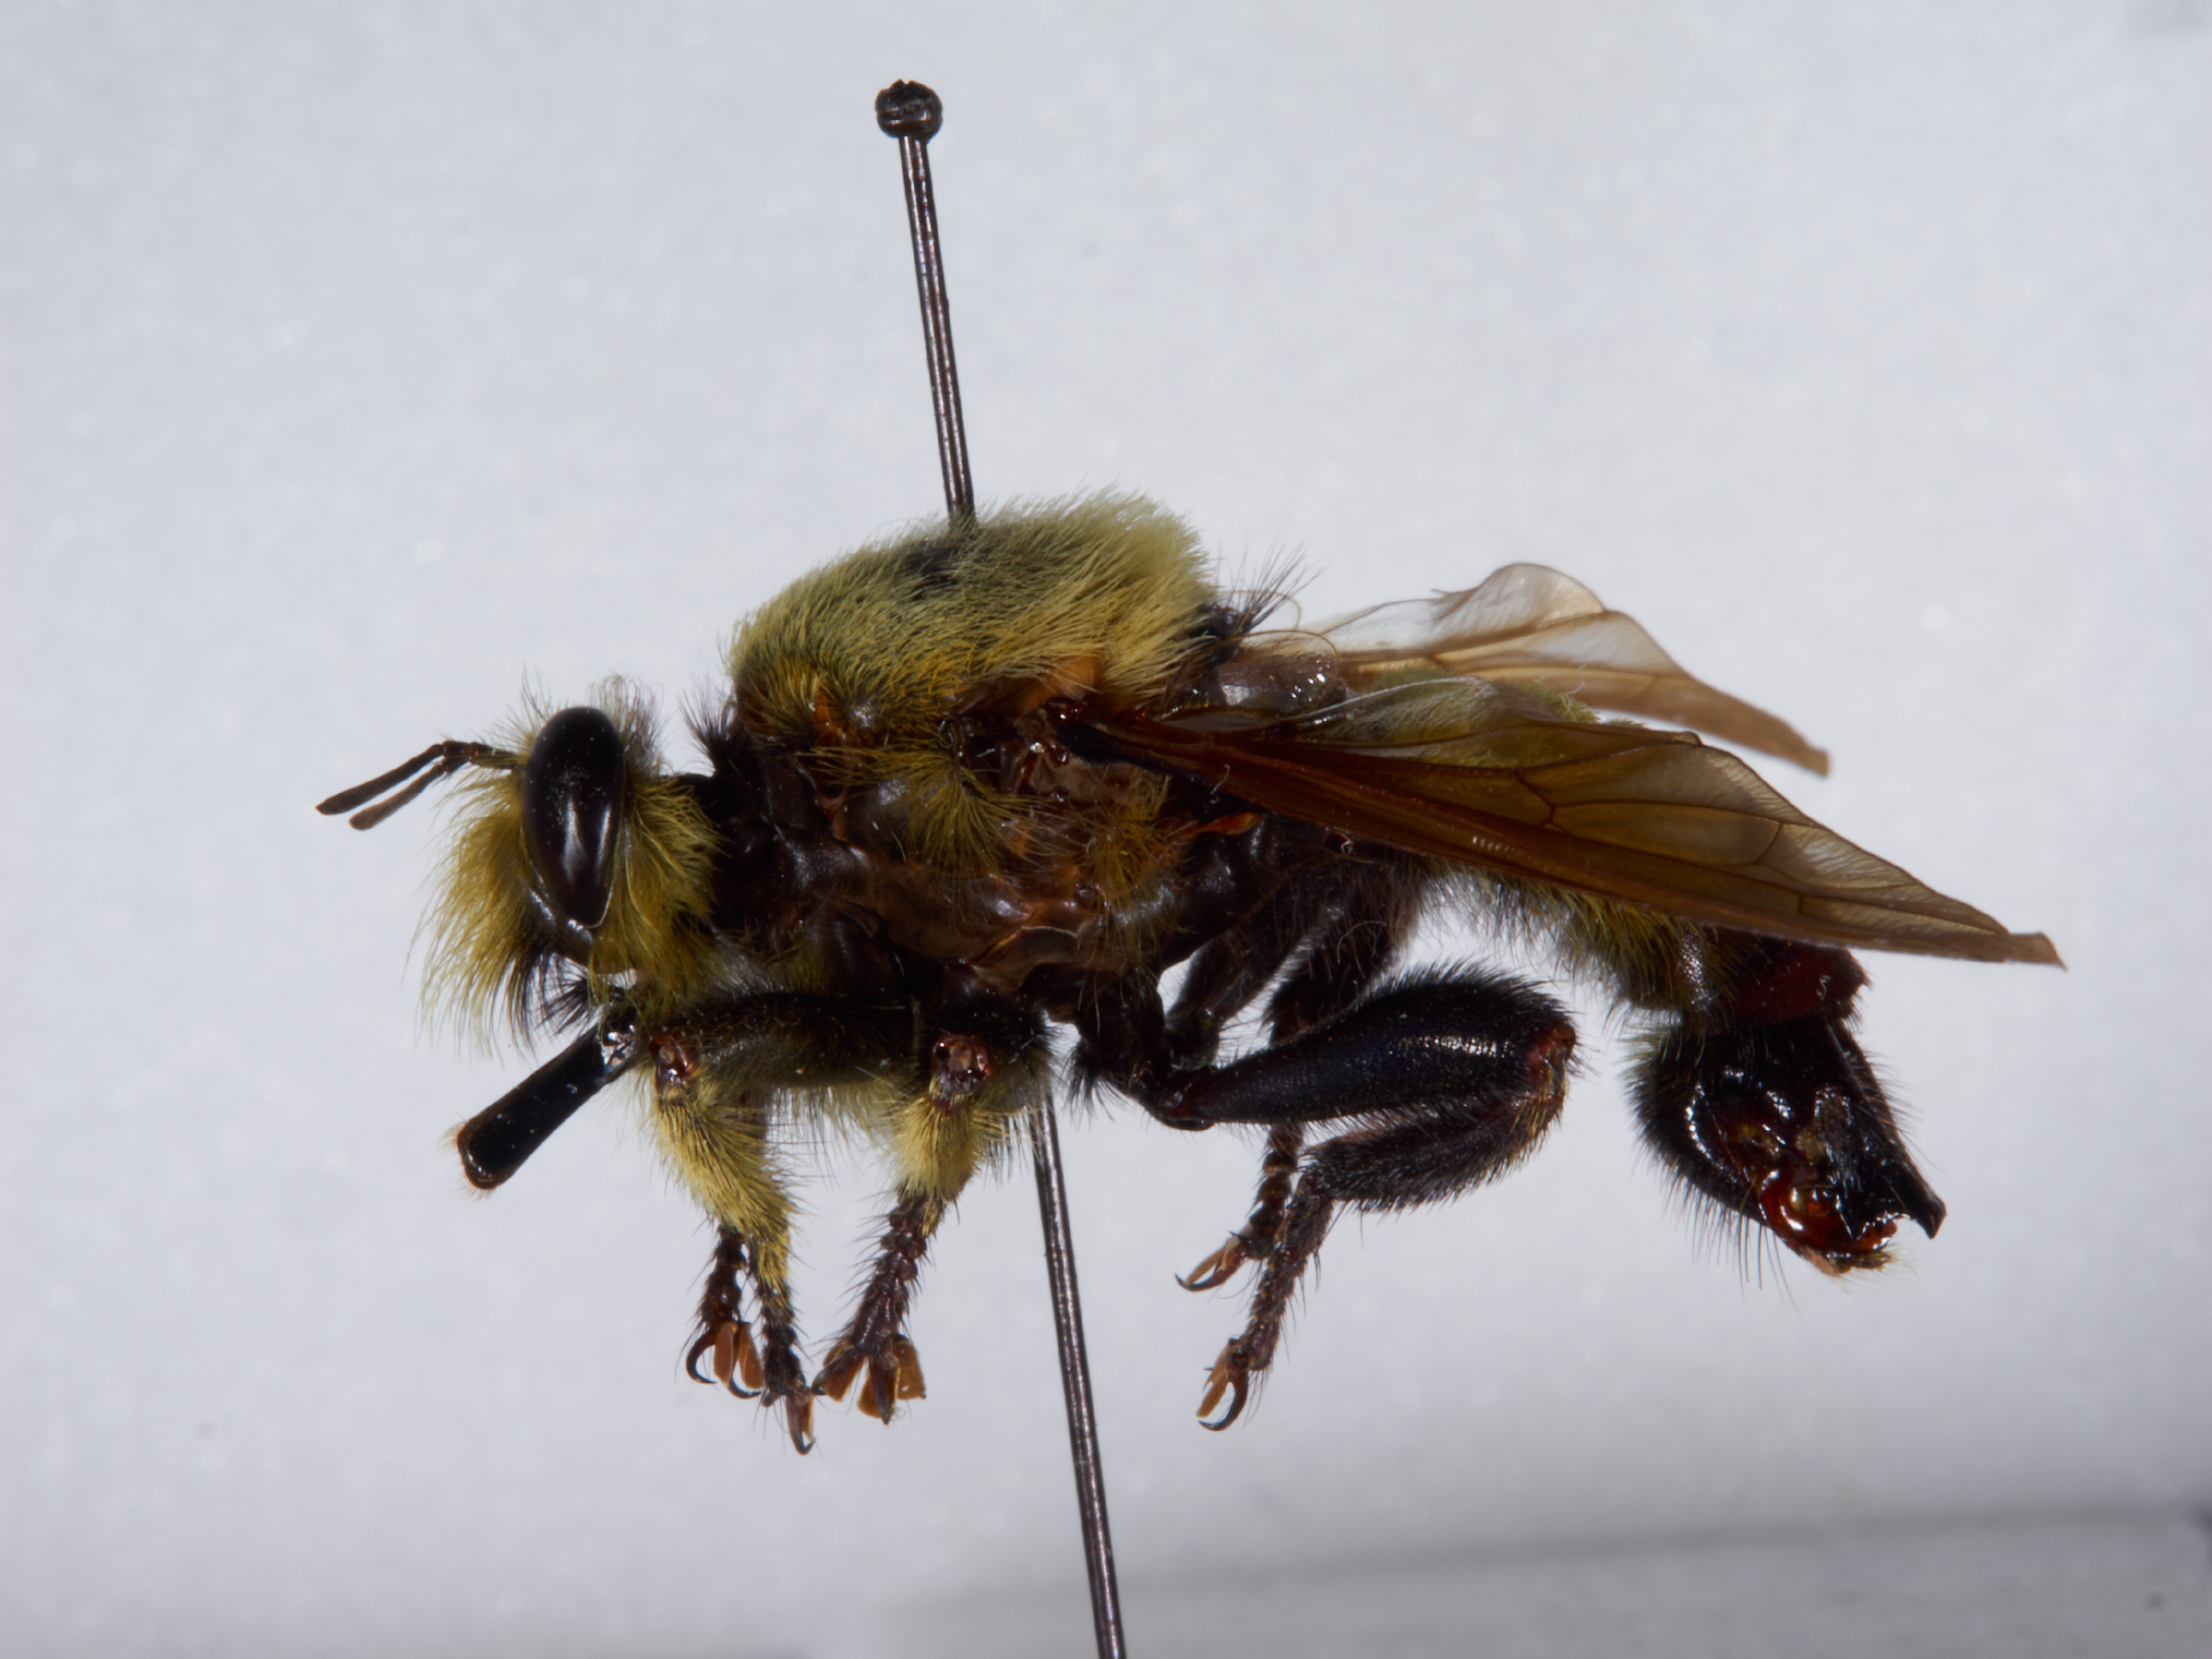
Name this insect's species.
Laphria grossa
